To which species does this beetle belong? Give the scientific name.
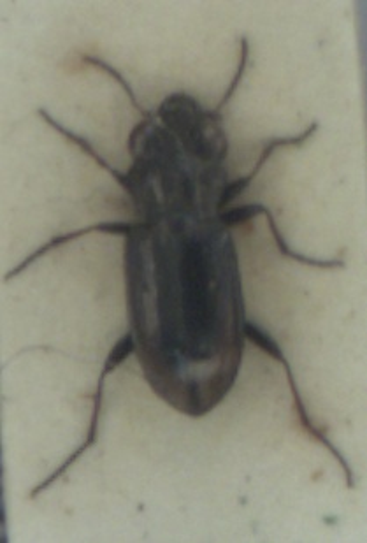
Notiophilus biguttatus
